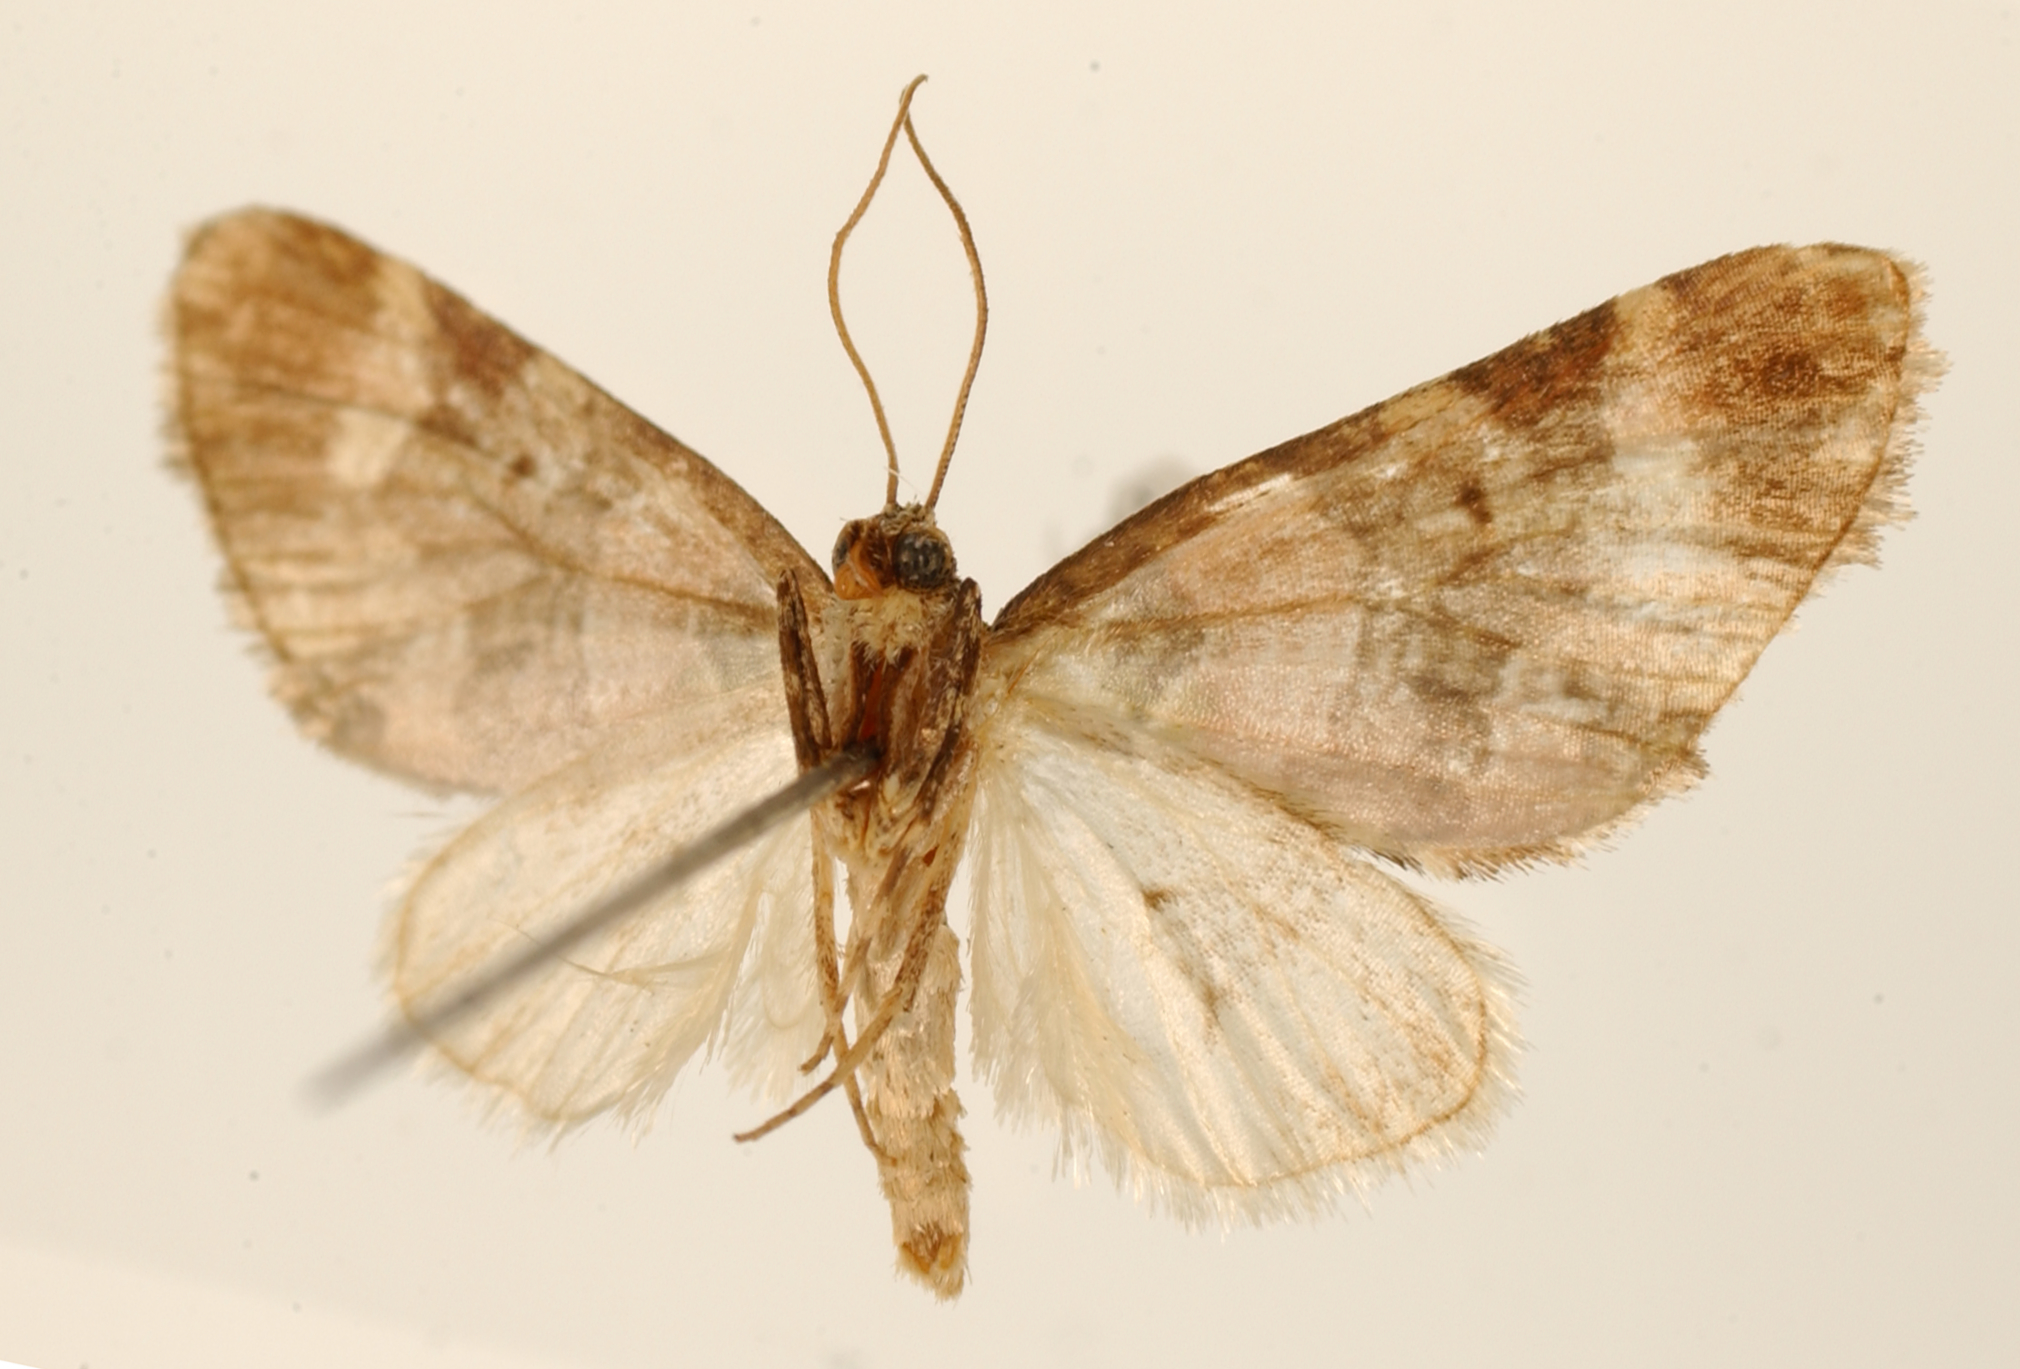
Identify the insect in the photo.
Lobophora rosula
